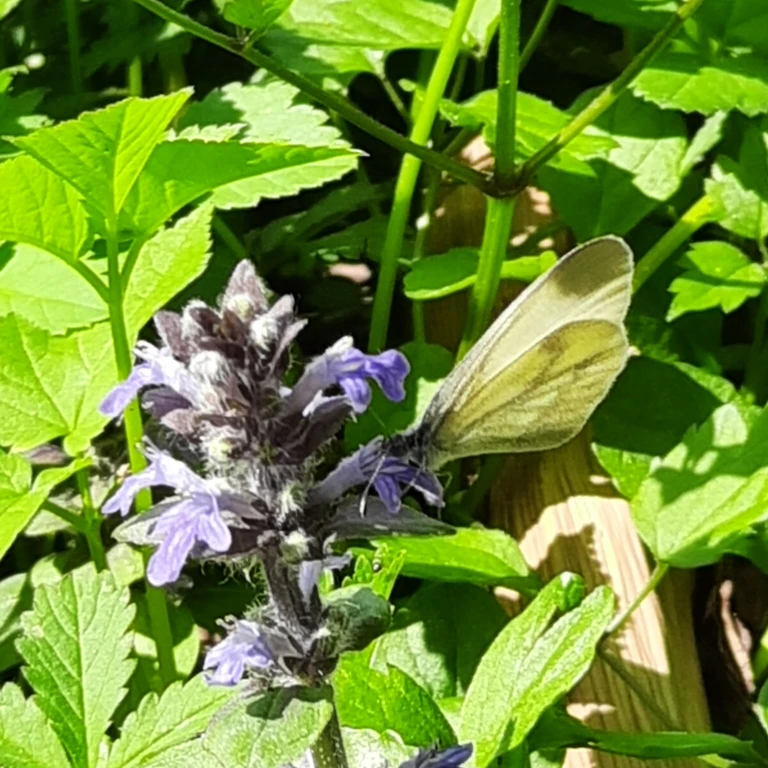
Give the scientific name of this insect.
Leptidea sinapis/juvernica
